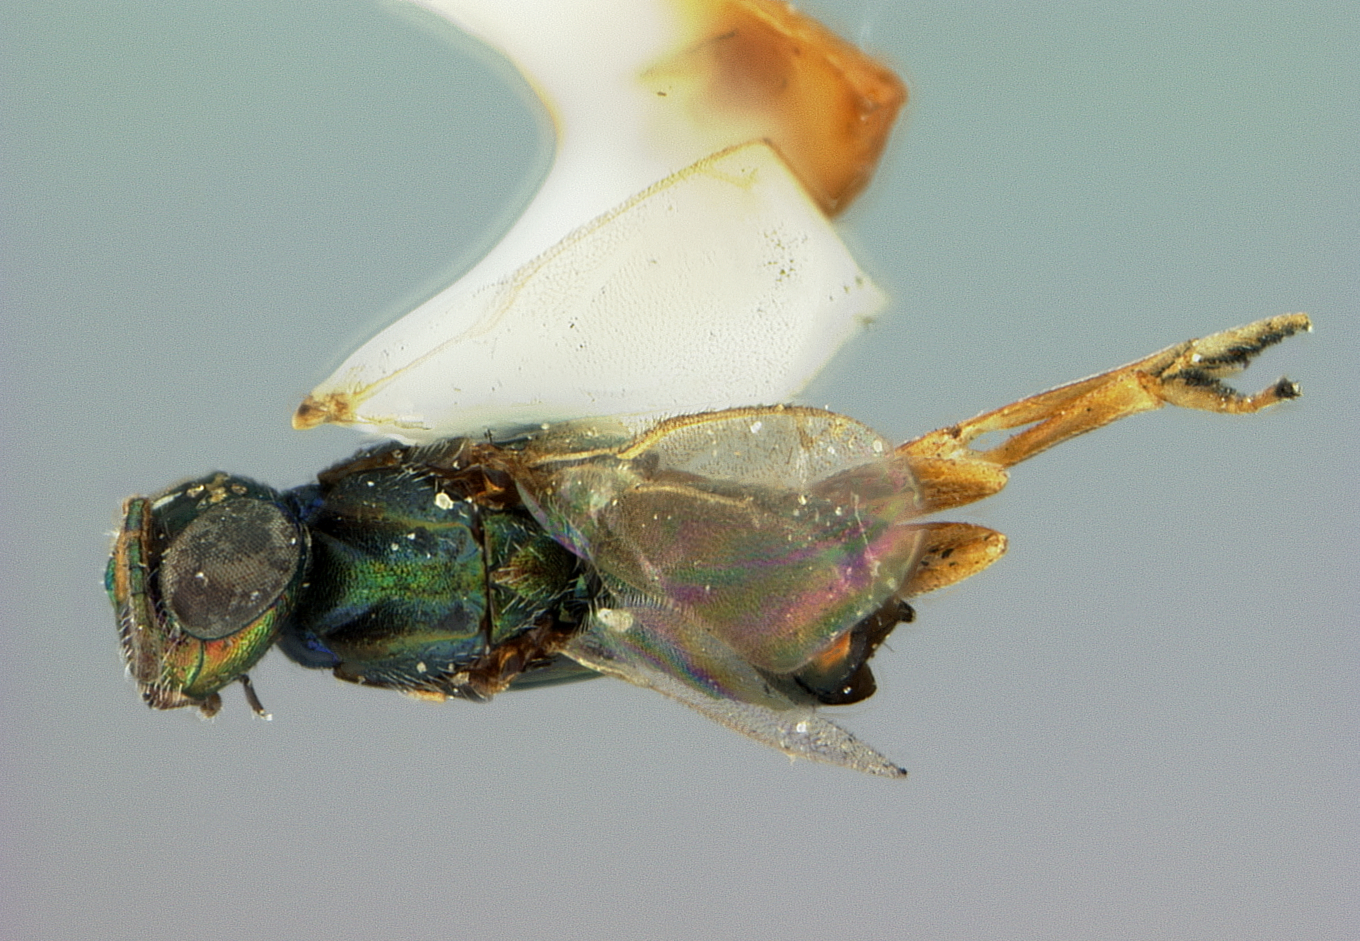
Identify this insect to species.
Eupelmus formosae
